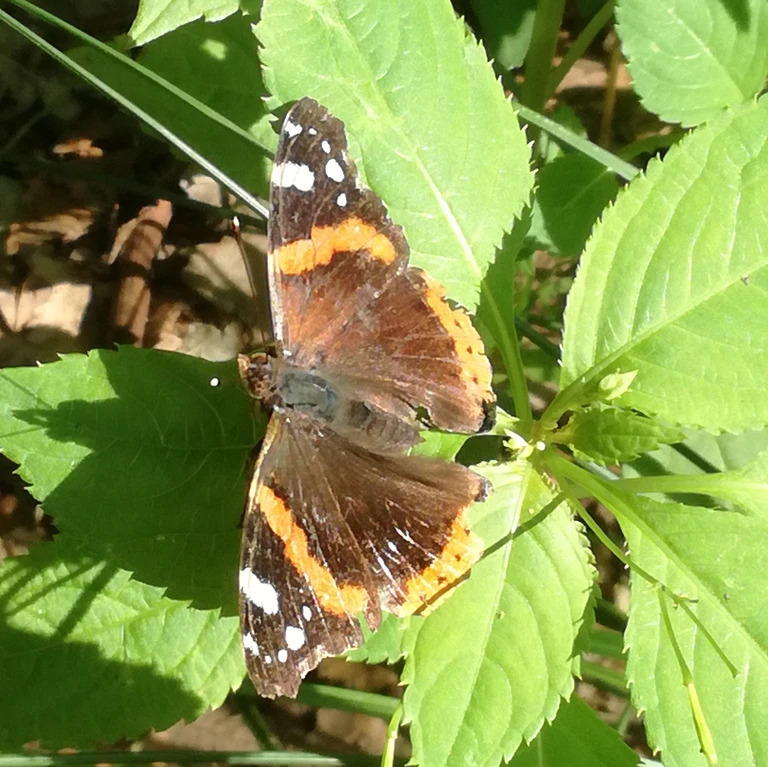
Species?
Vanessa atalanta
